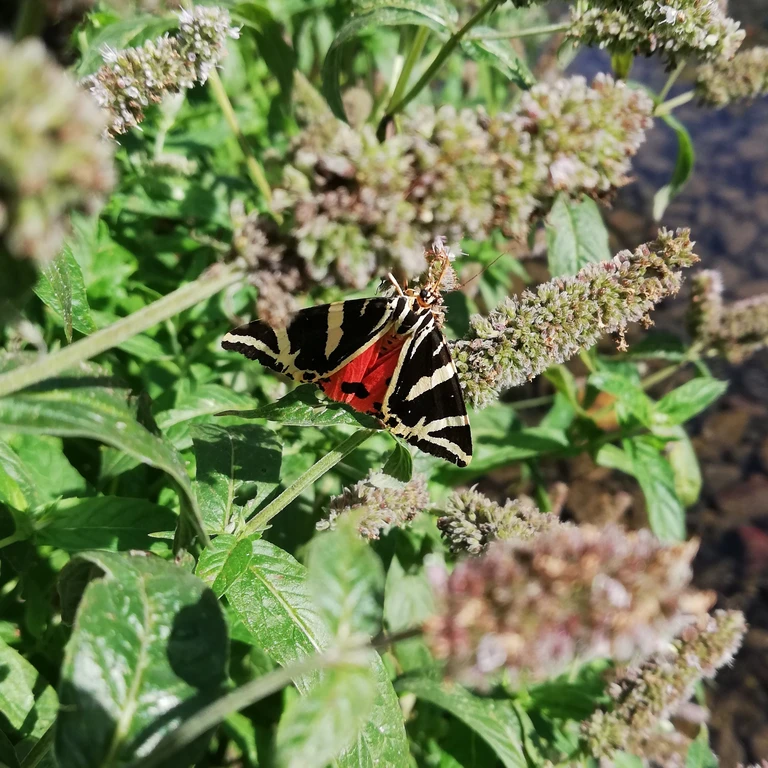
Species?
Euplagia quadripunctaria
